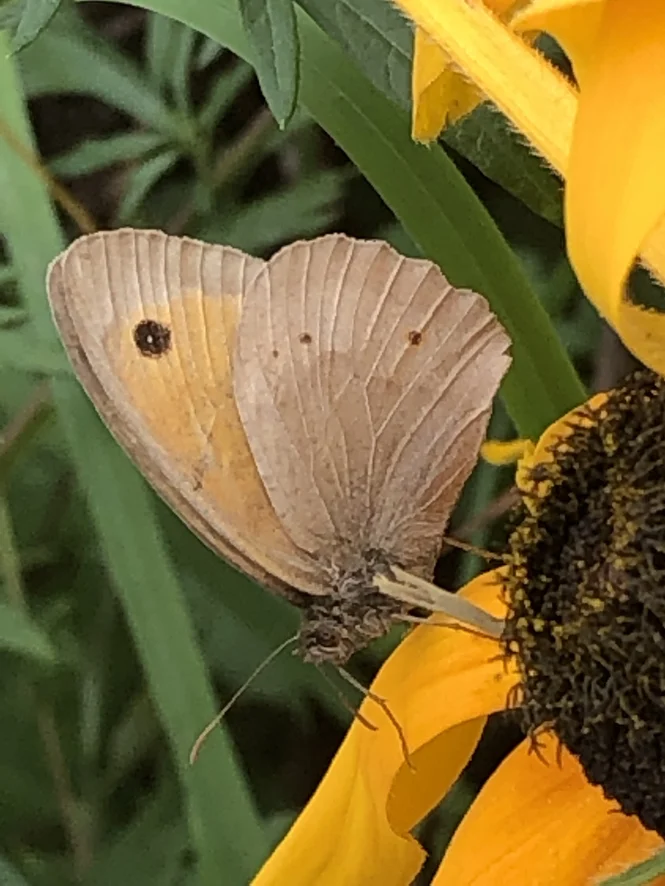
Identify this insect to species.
Maniola jurtina
